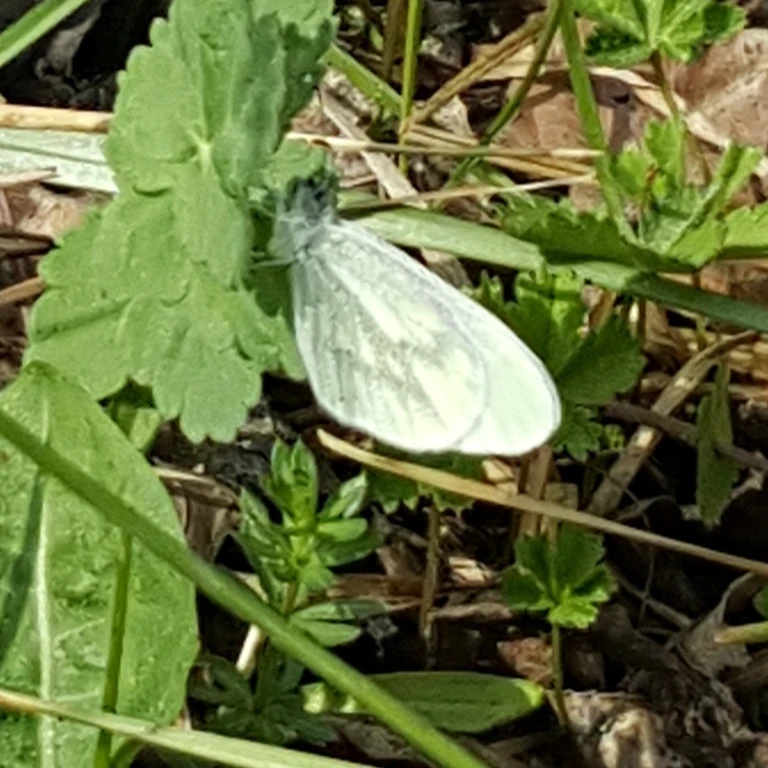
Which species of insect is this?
Leptidea sinapis/juvernica
